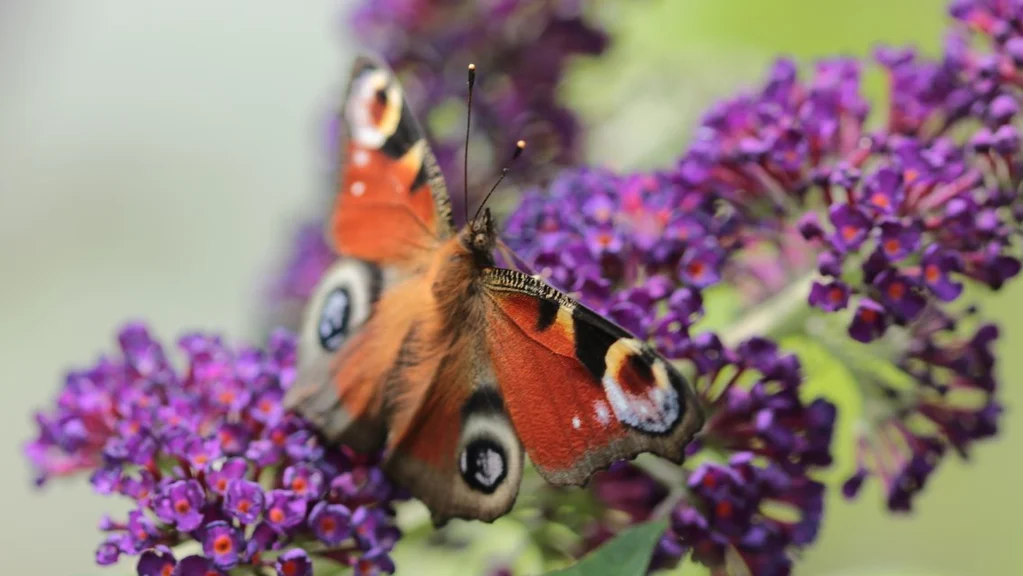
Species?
Aglais io
